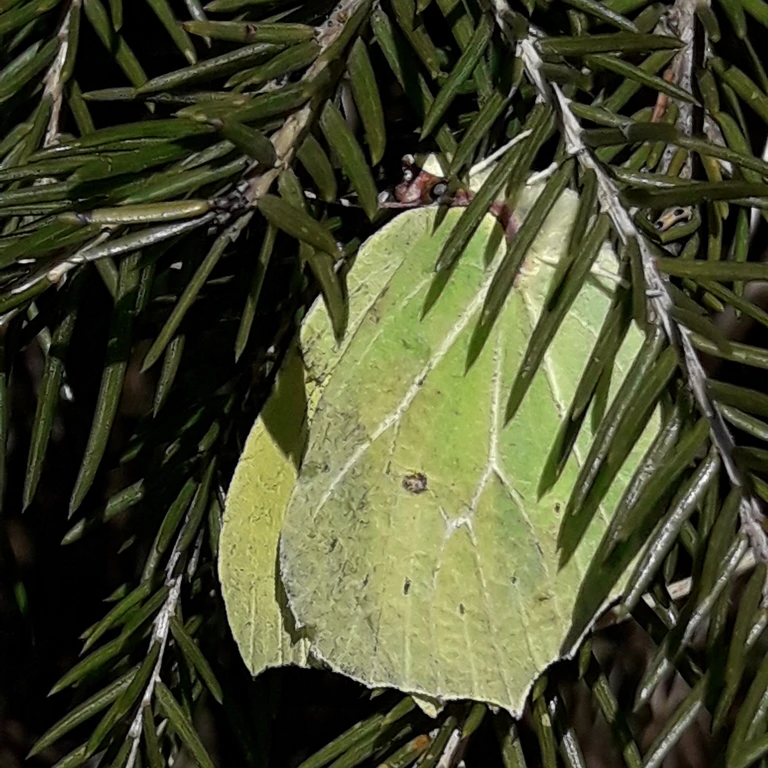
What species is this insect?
Gonepteryx rhamni
